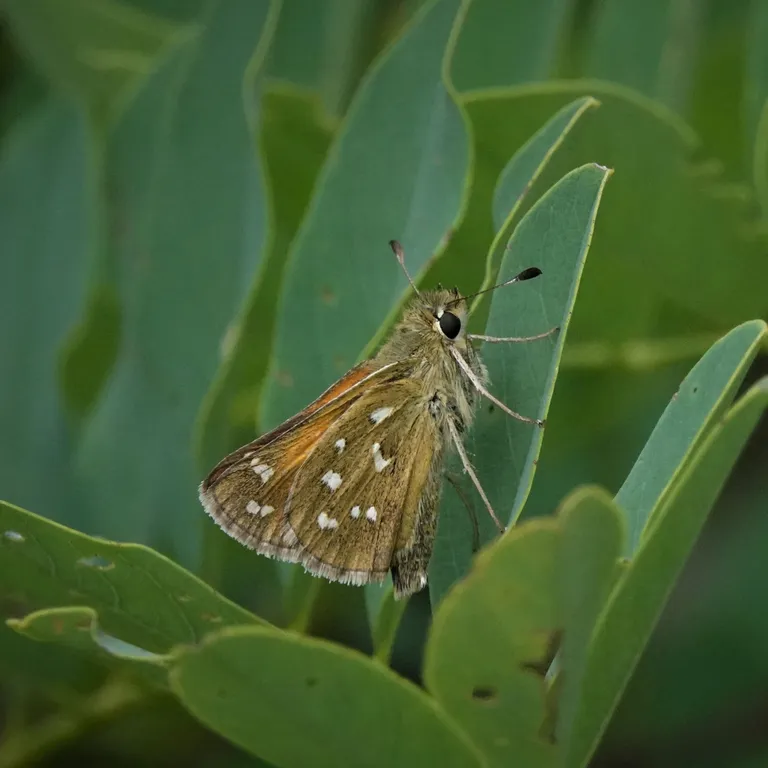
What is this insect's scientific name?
Hesperia comma
